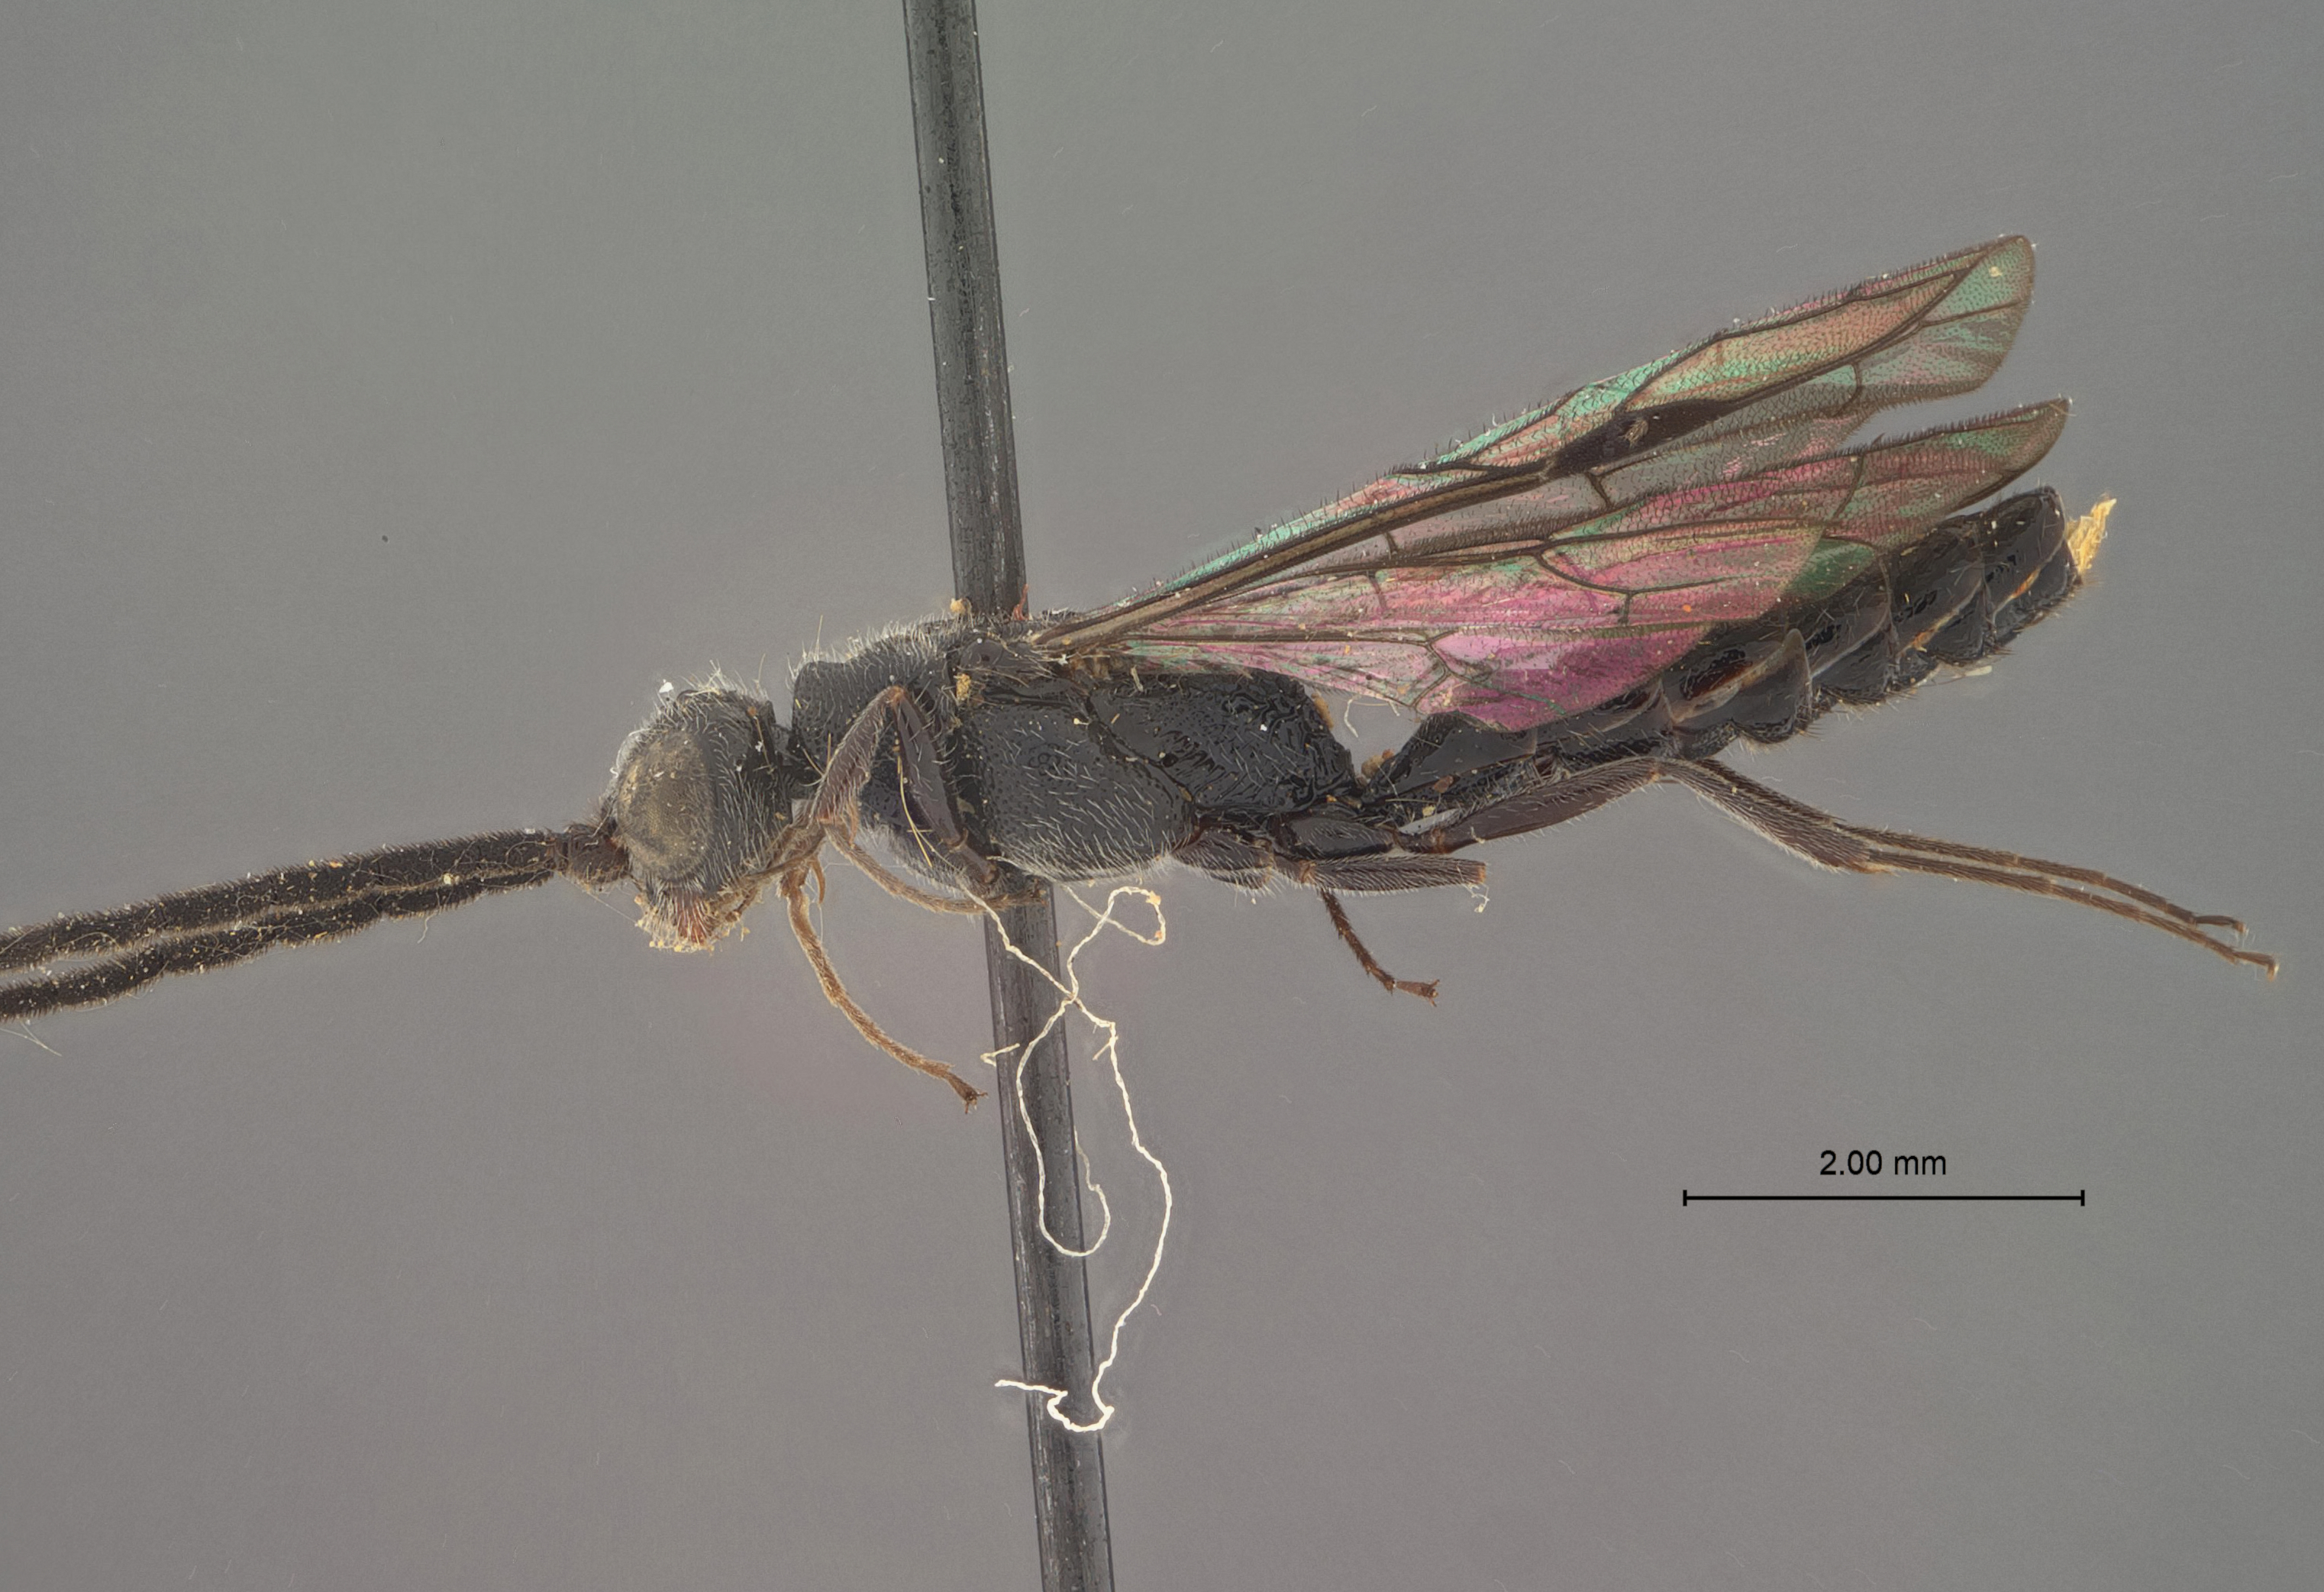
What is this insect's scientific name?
Methocha arnoldi
